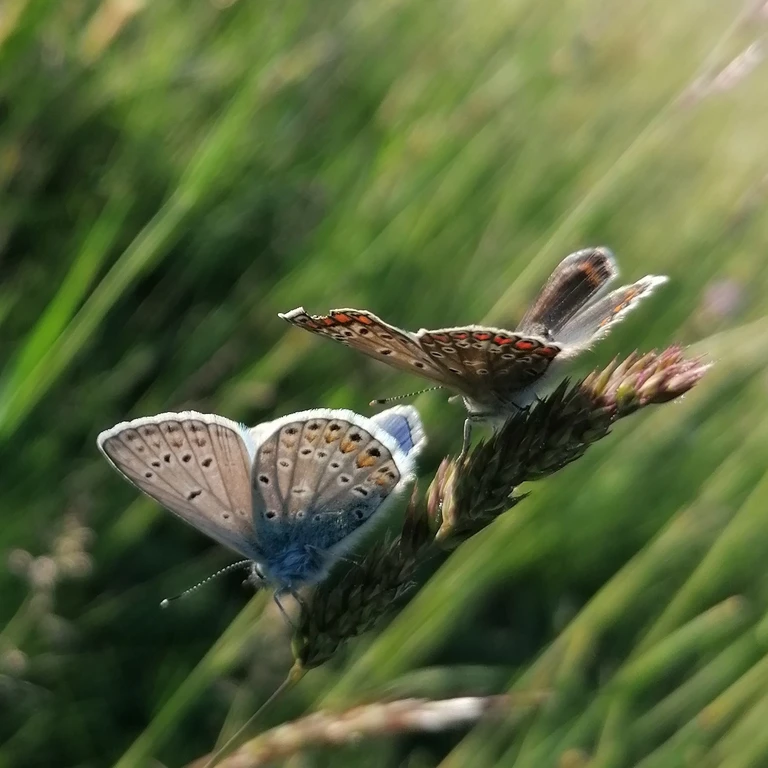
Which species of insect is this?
Polyommatus icarus
